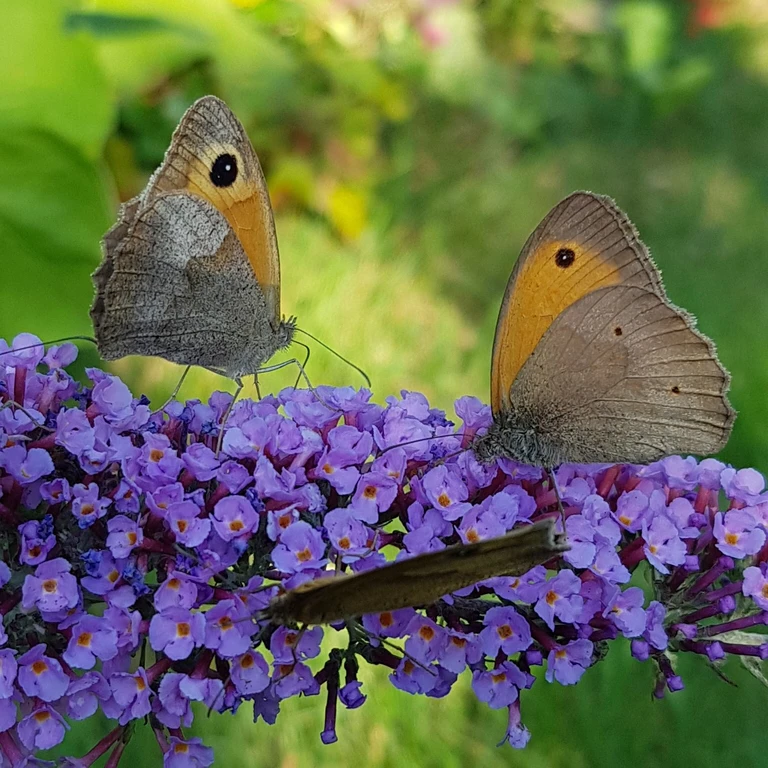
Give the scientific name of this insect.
Maniola jurtina
